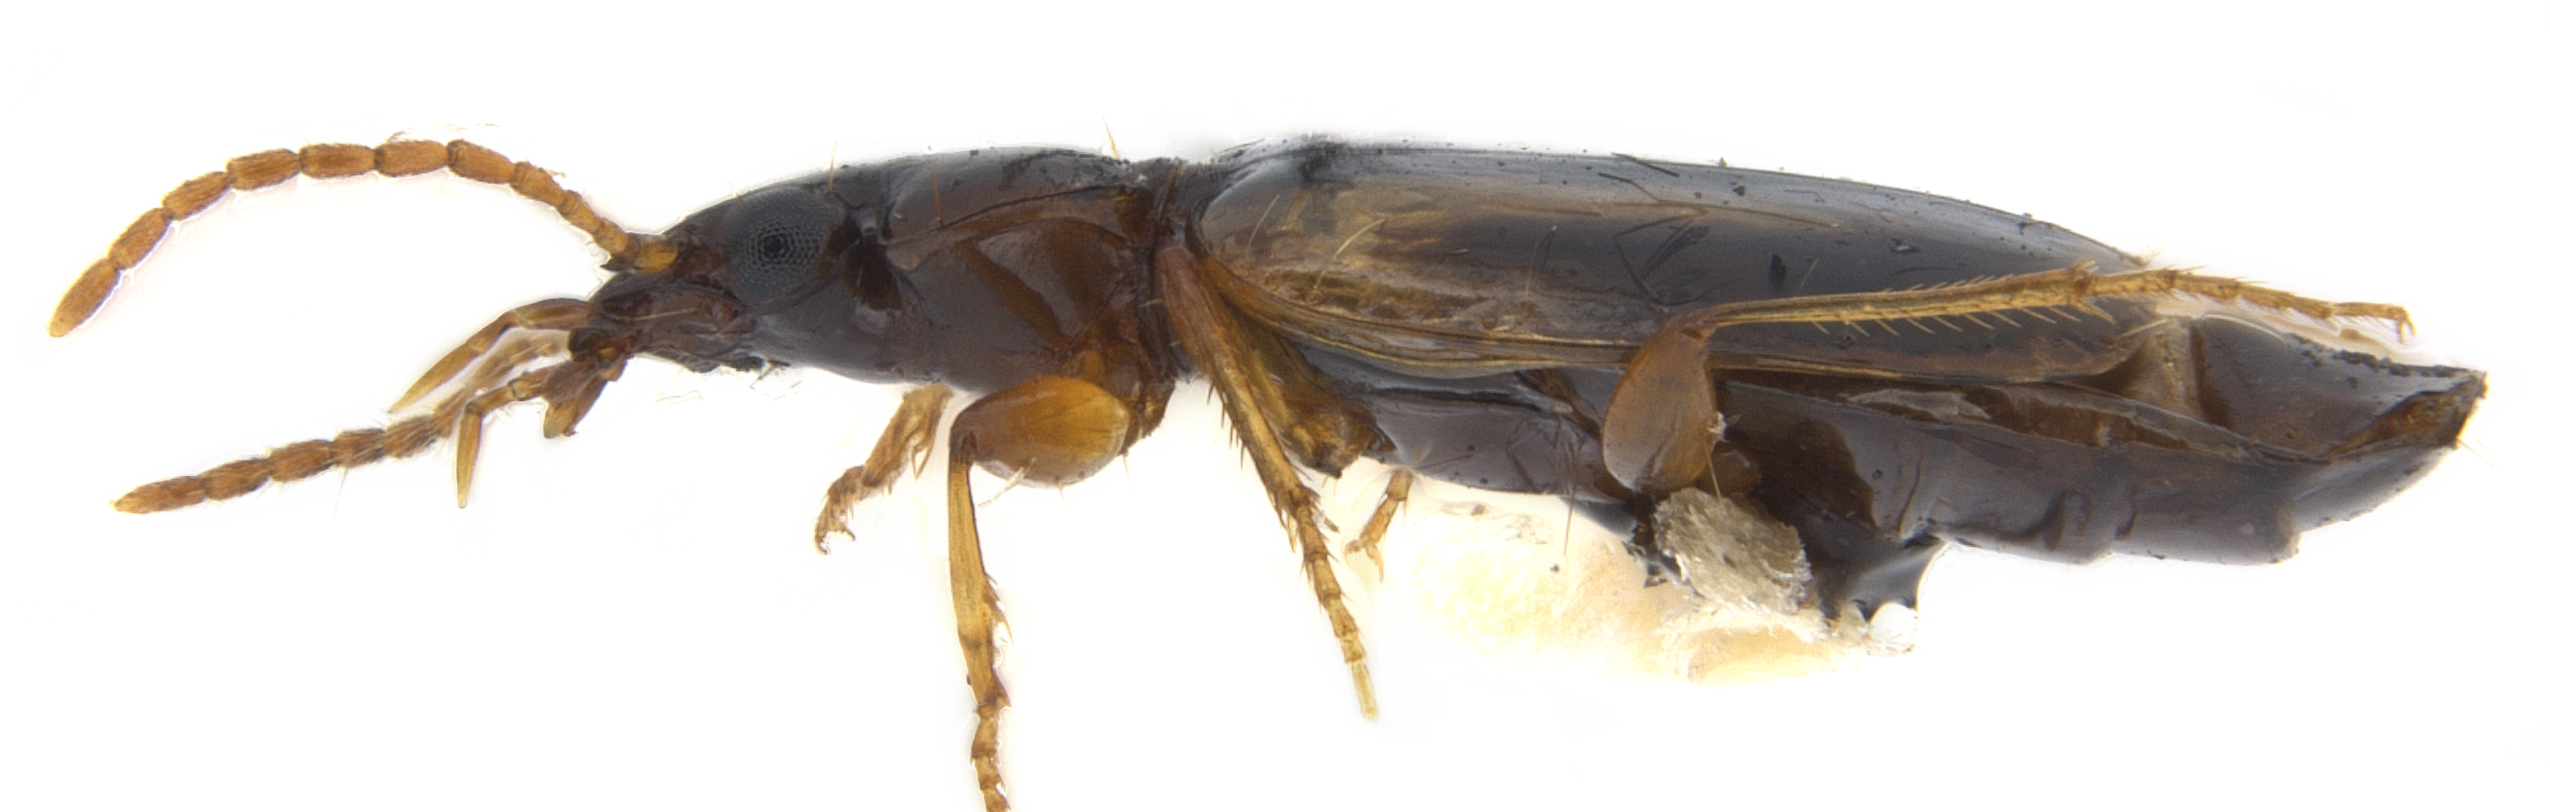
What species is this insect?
Axinopalpus biplagiatus
